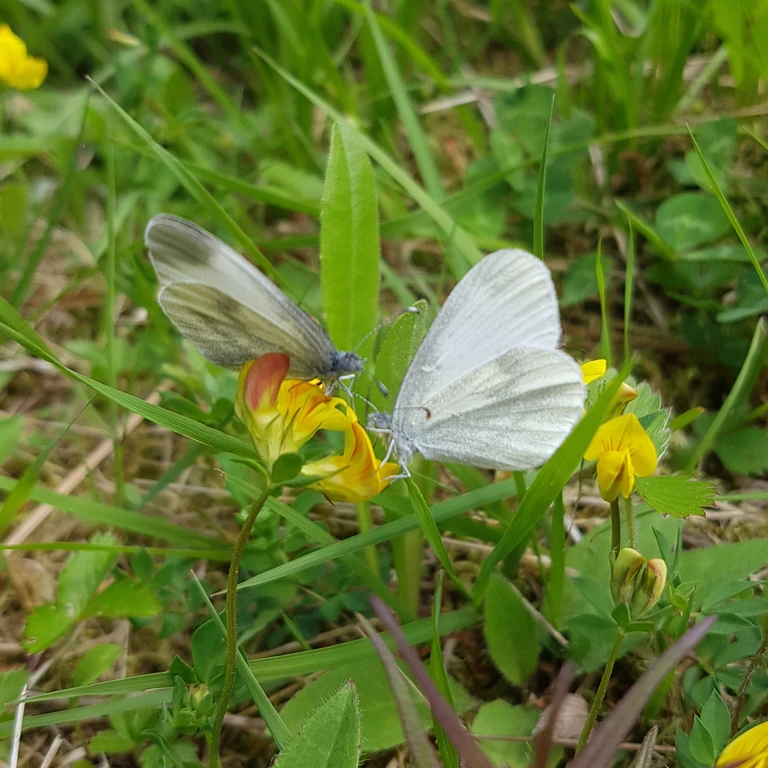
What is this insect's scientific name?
Leptidea sinapis/juvernica
